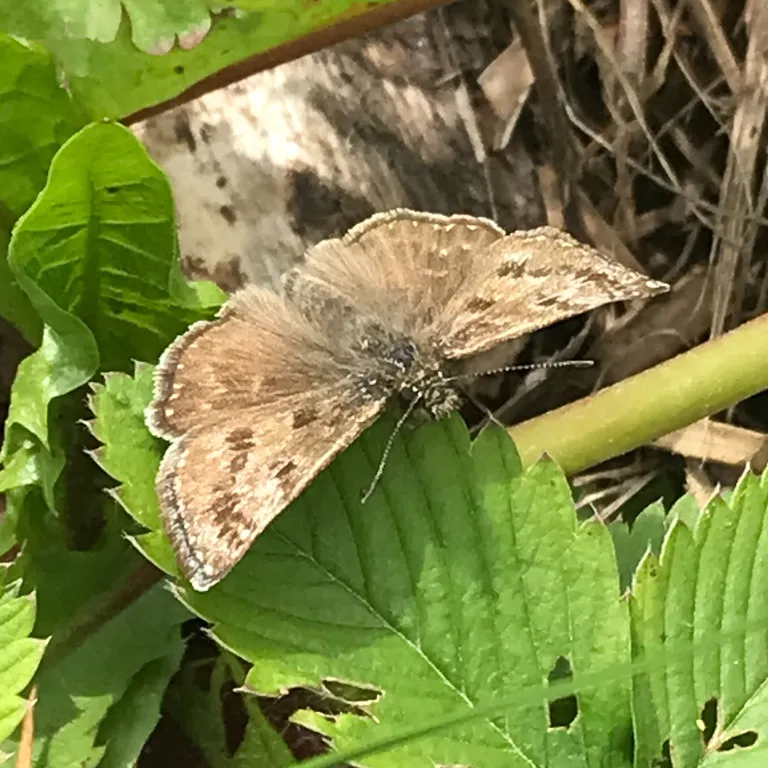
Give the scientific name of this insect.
Erynnis tages
